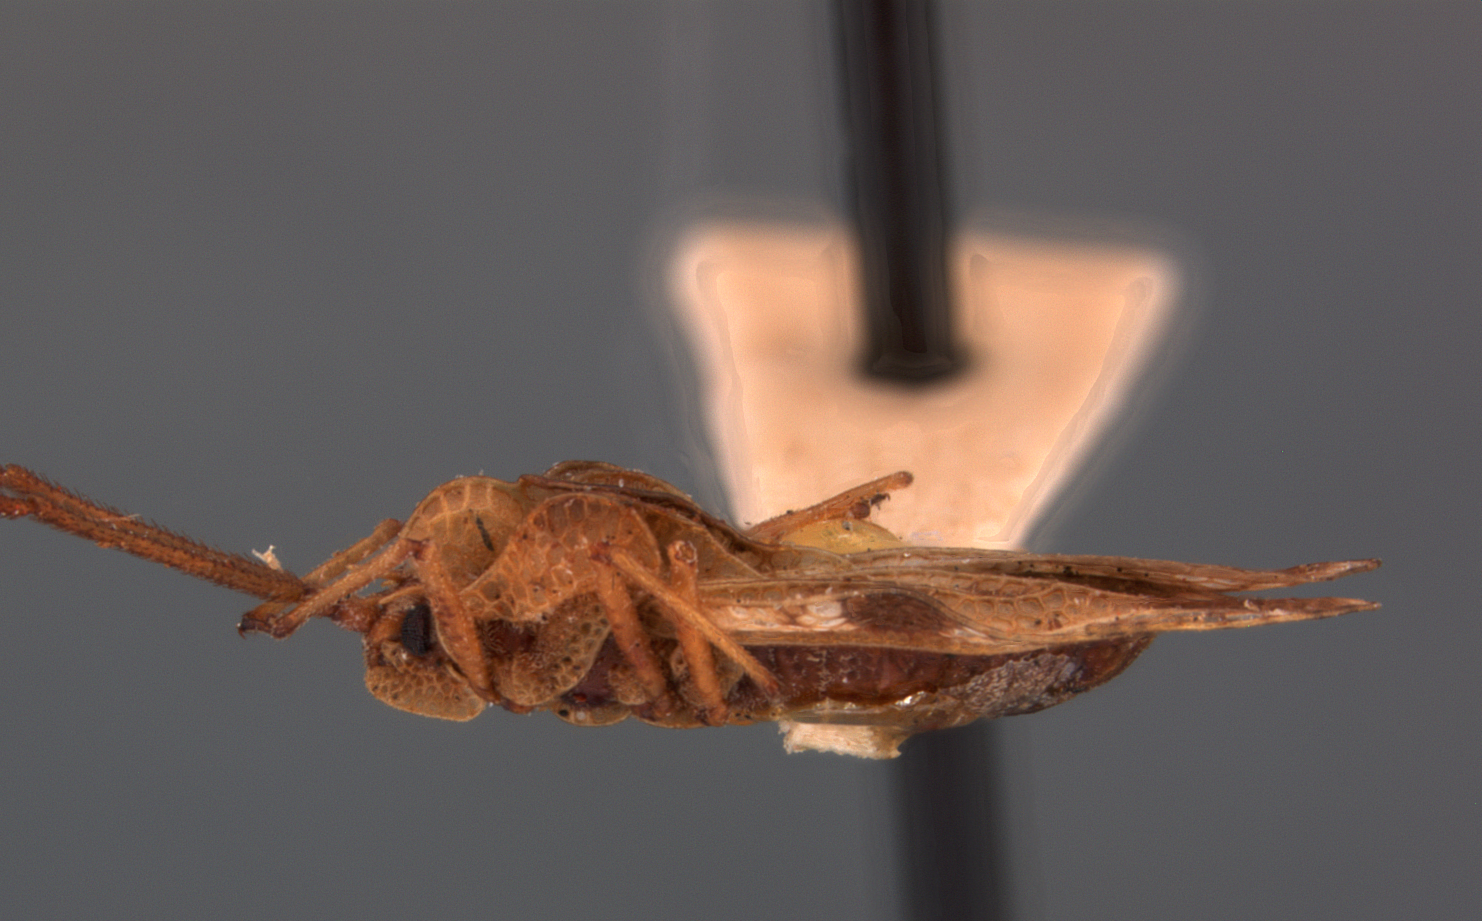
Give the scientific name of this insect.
Teleonemia paraguayana
